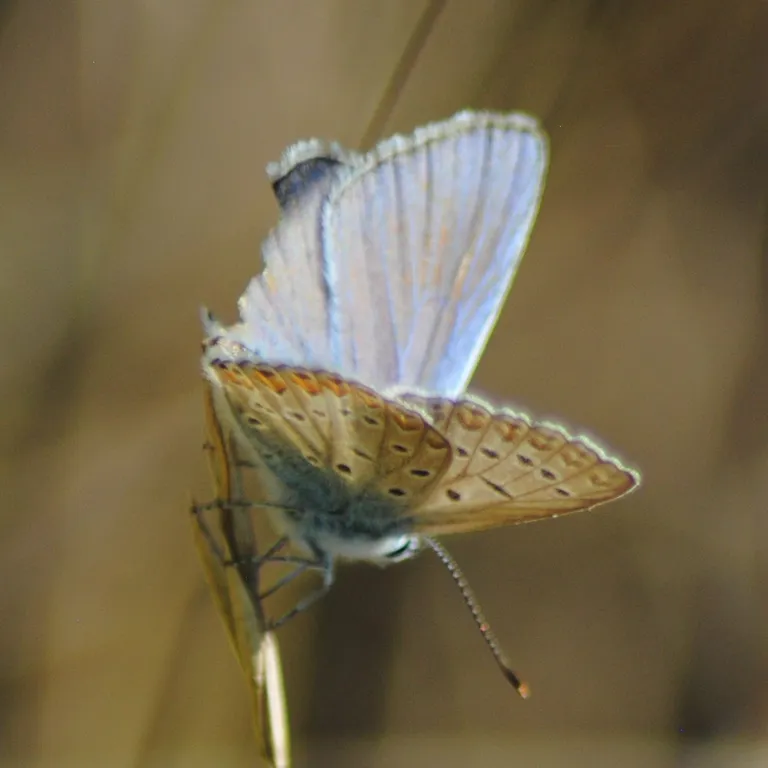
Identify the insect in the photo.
Polyommatus icarus
